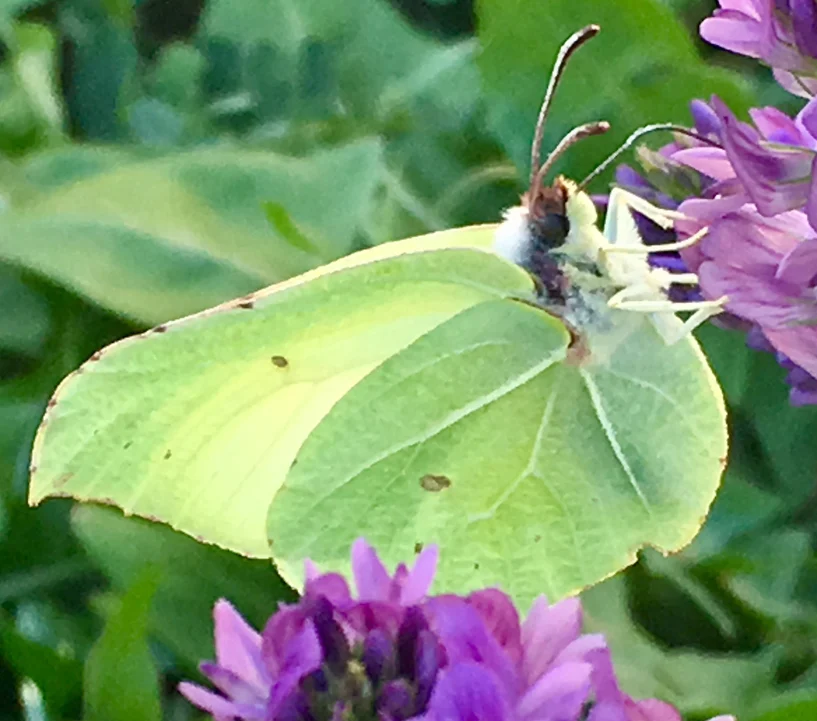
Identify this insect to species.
Gonepteryx rhamni
